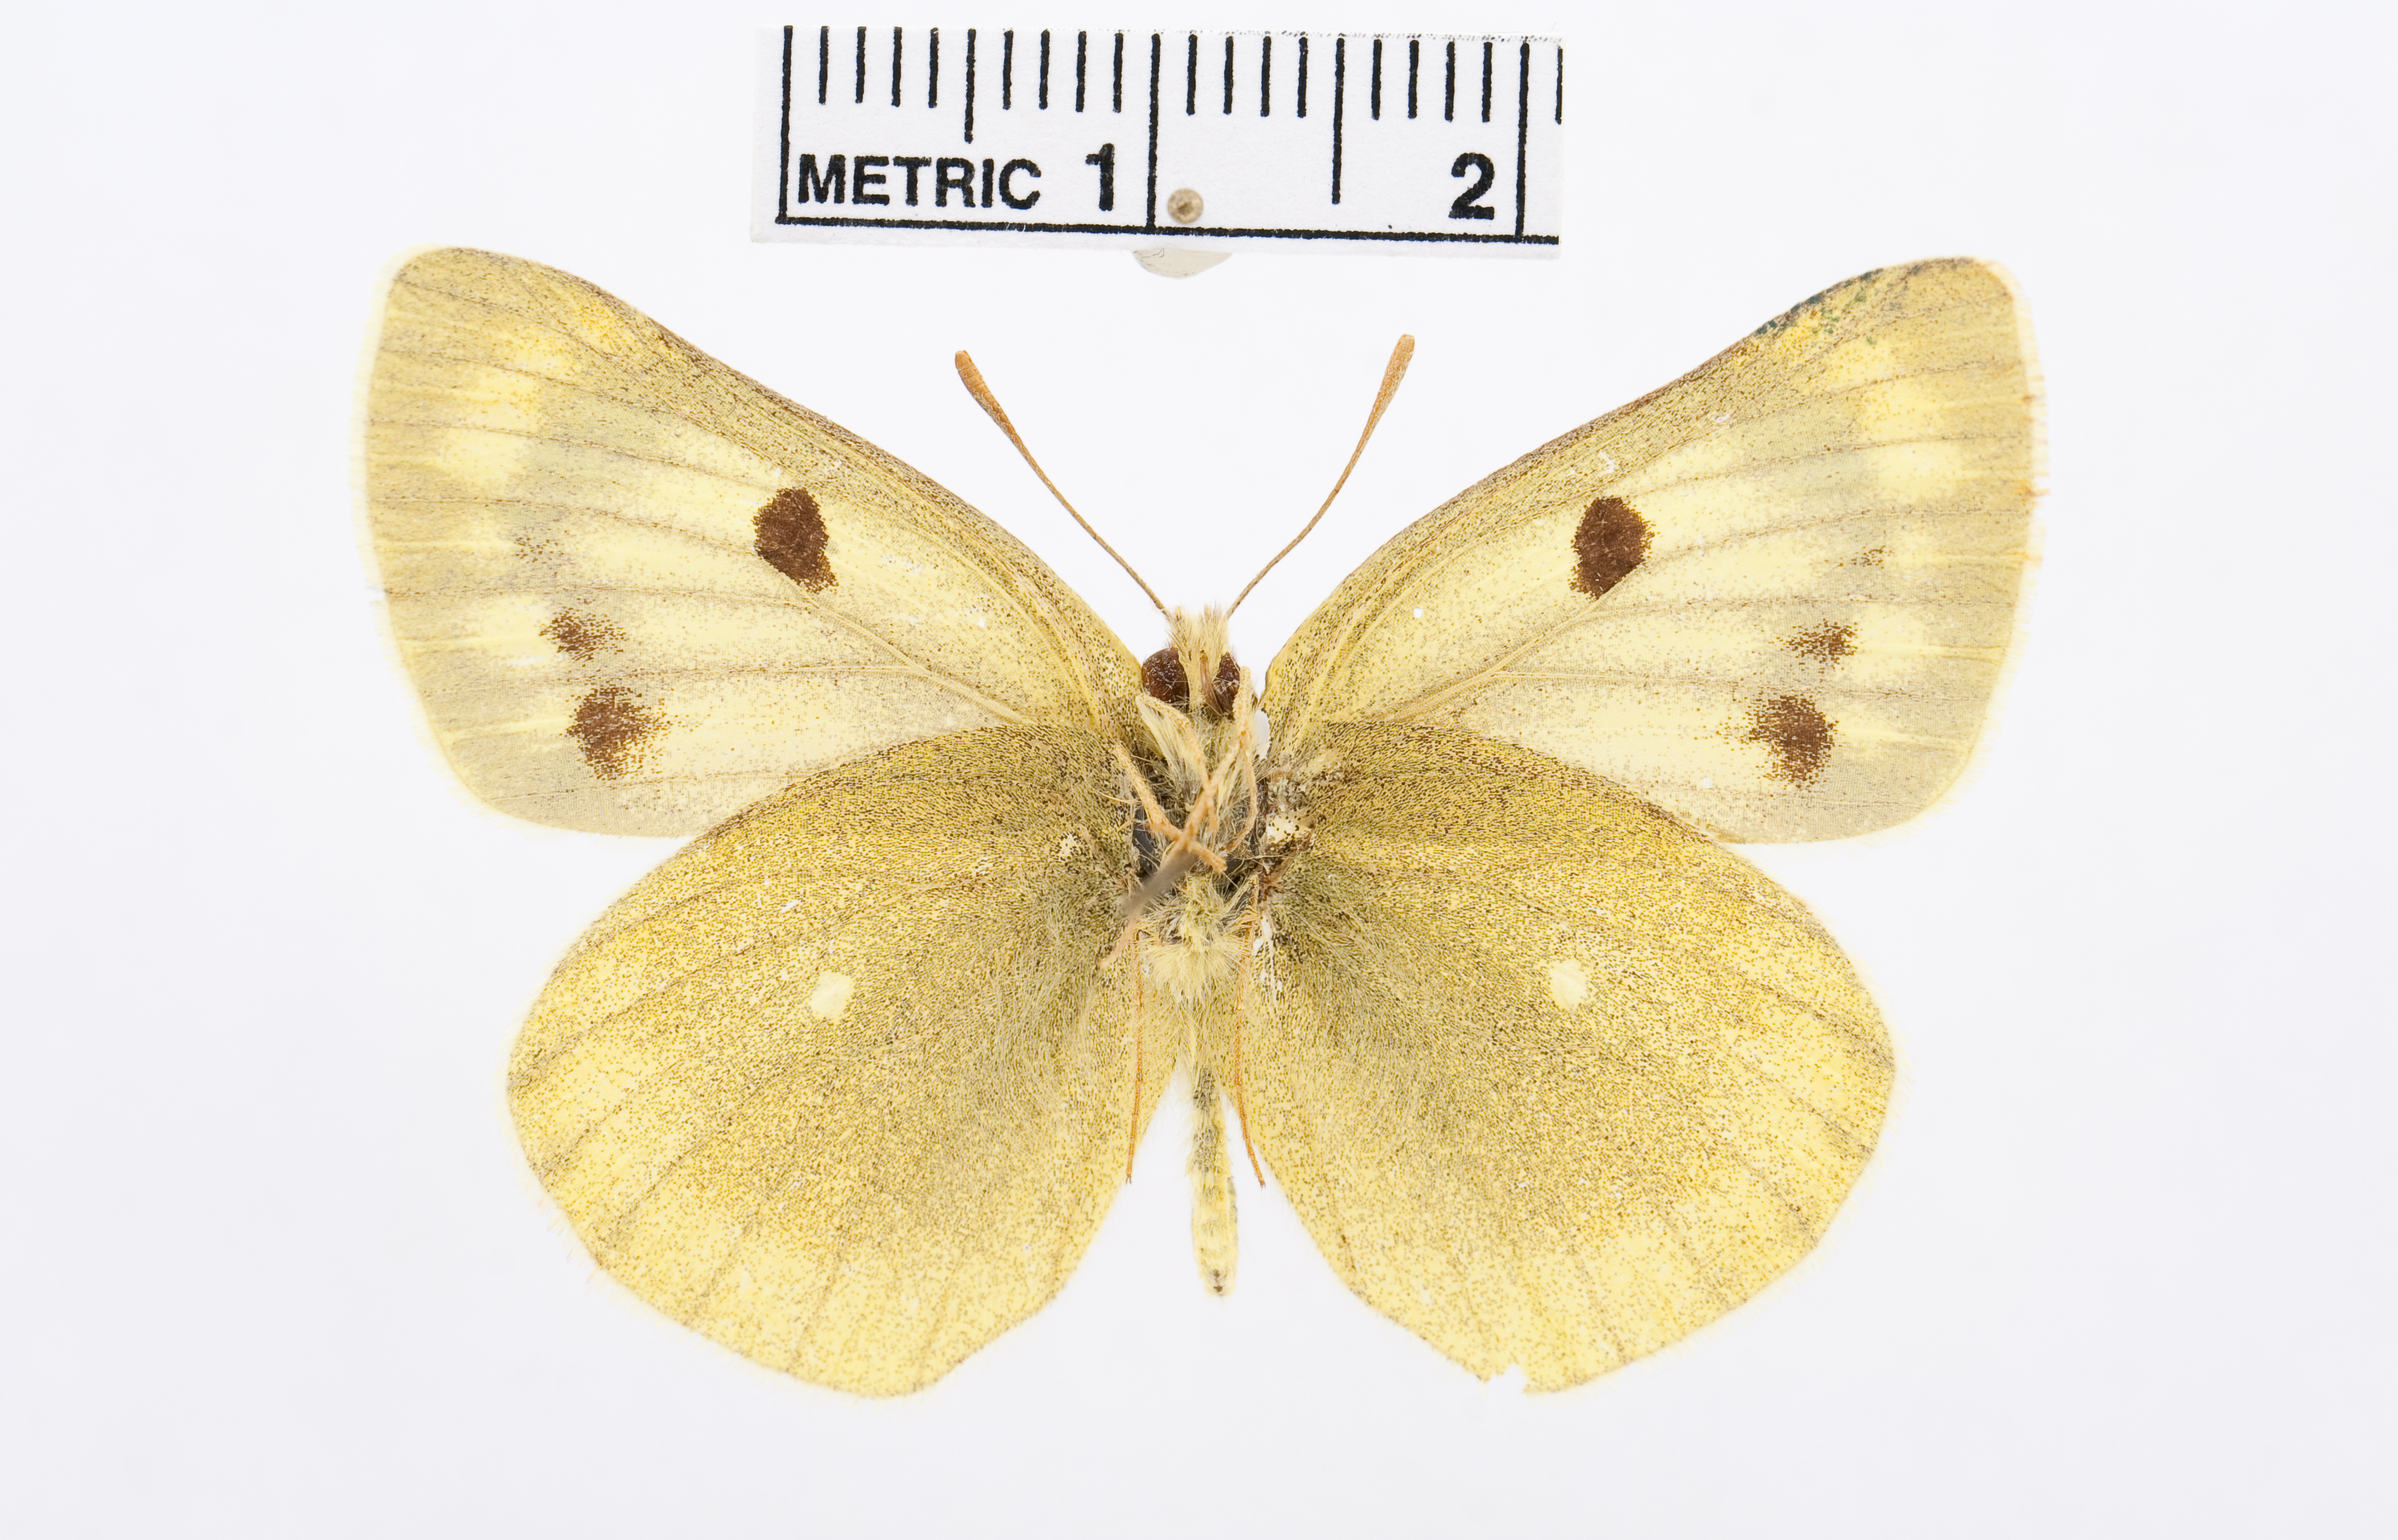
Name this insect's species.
Colias sifanica
